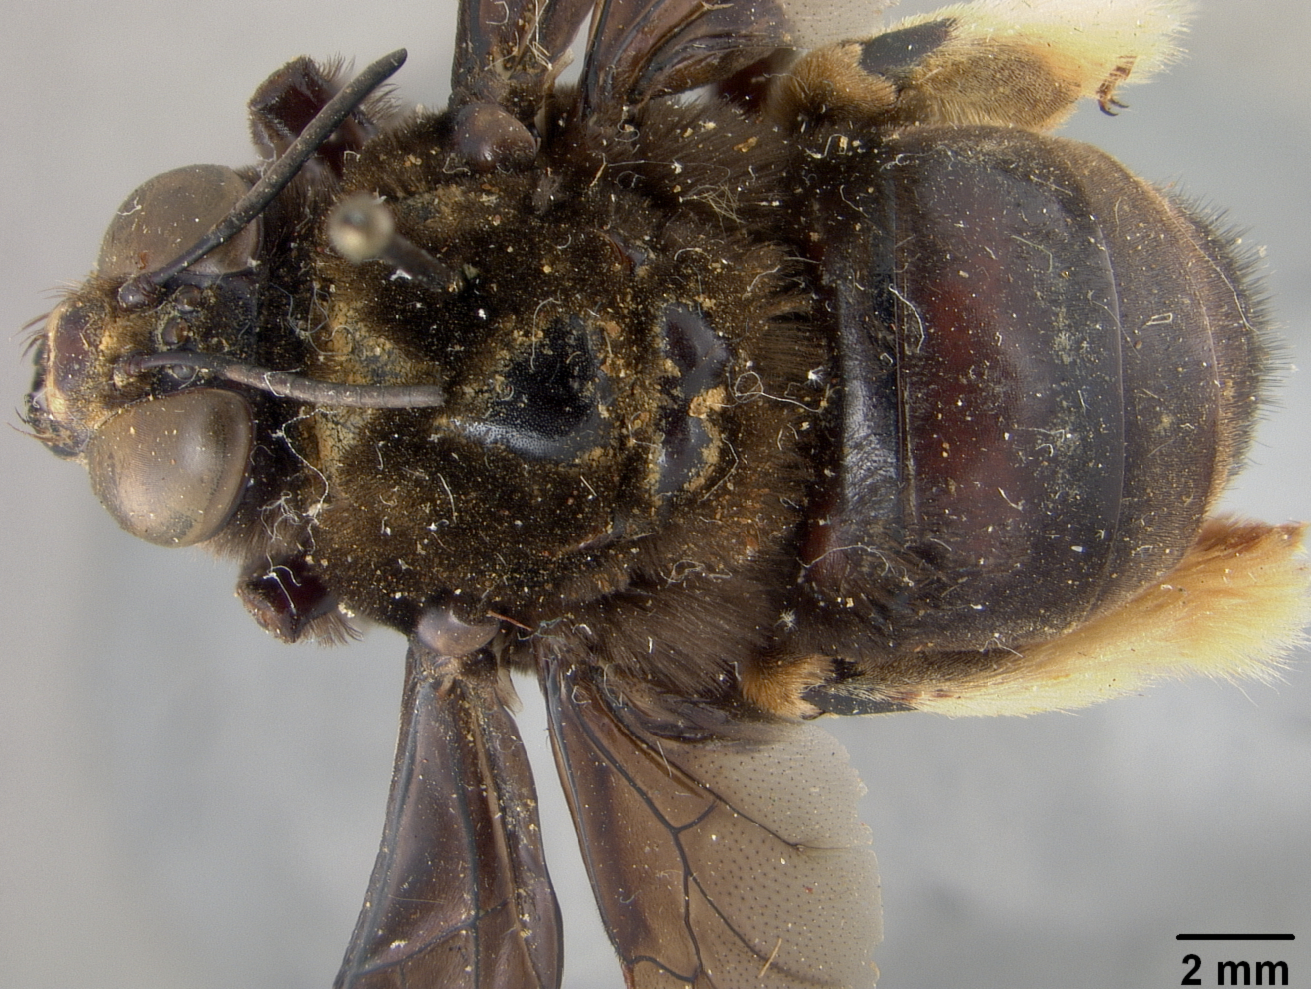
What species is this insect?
Centris fusciventris
